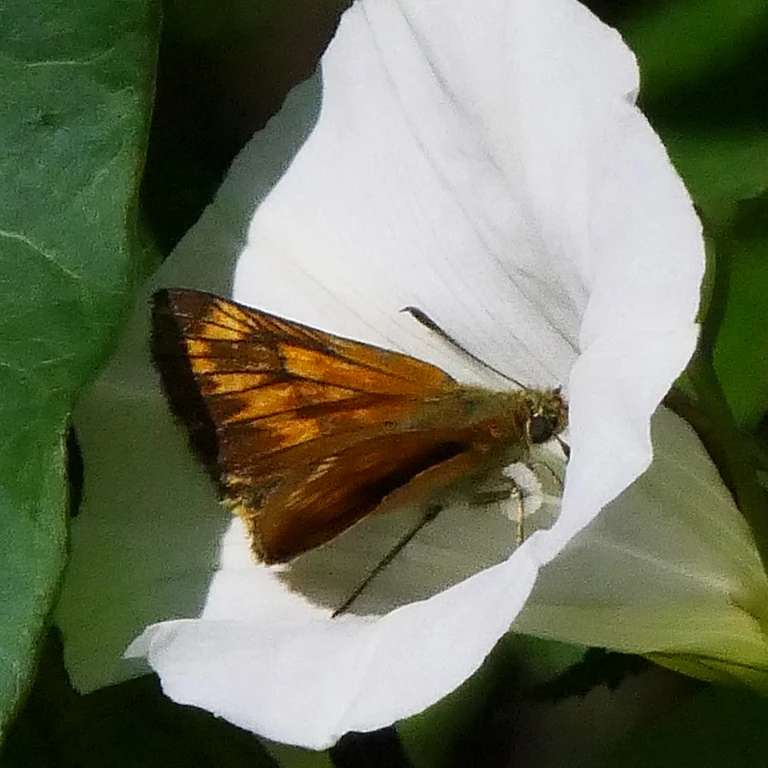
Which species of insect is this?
Ochlodes sylvanus (also Ochlodes venata)
